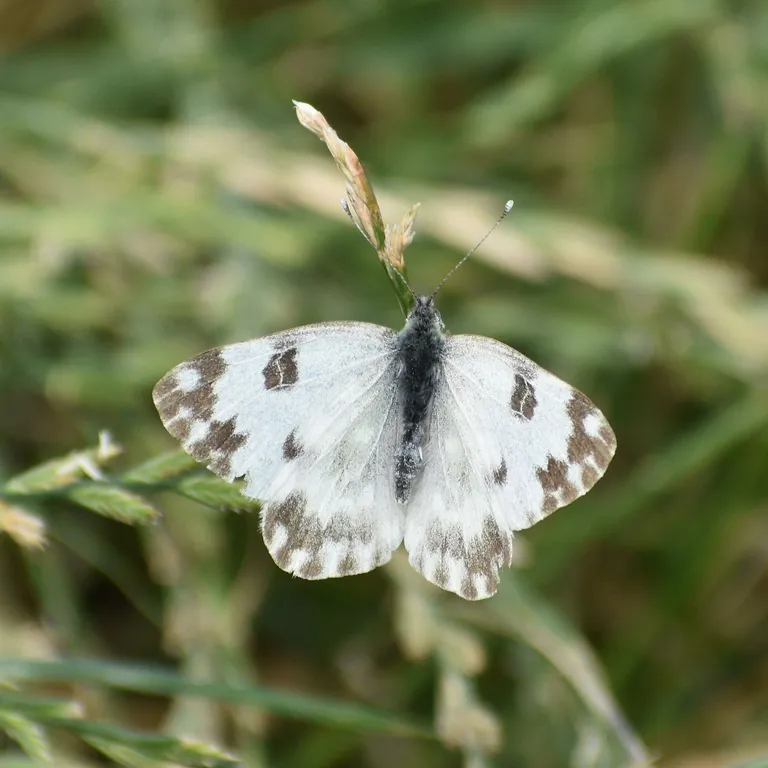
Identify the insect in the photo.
Pontia edusa
